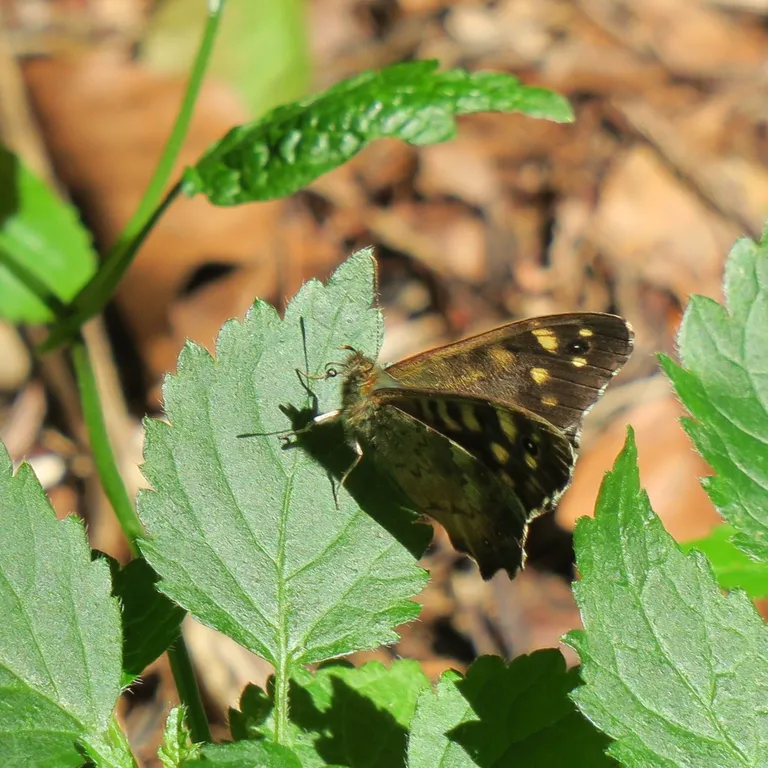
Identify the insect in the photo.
Pararge aegeria
